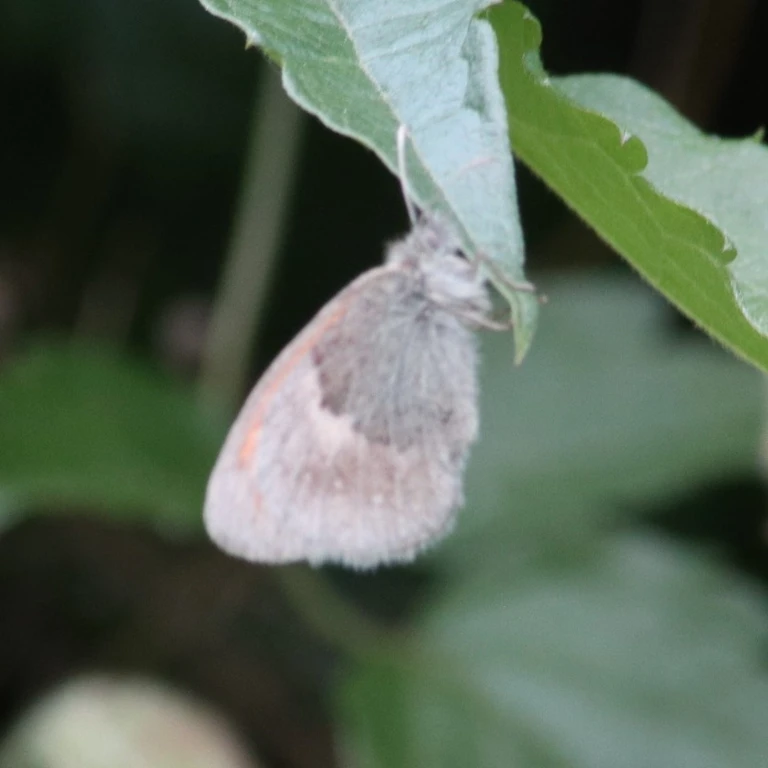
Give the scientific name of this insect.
Coenonympha pamphilus
